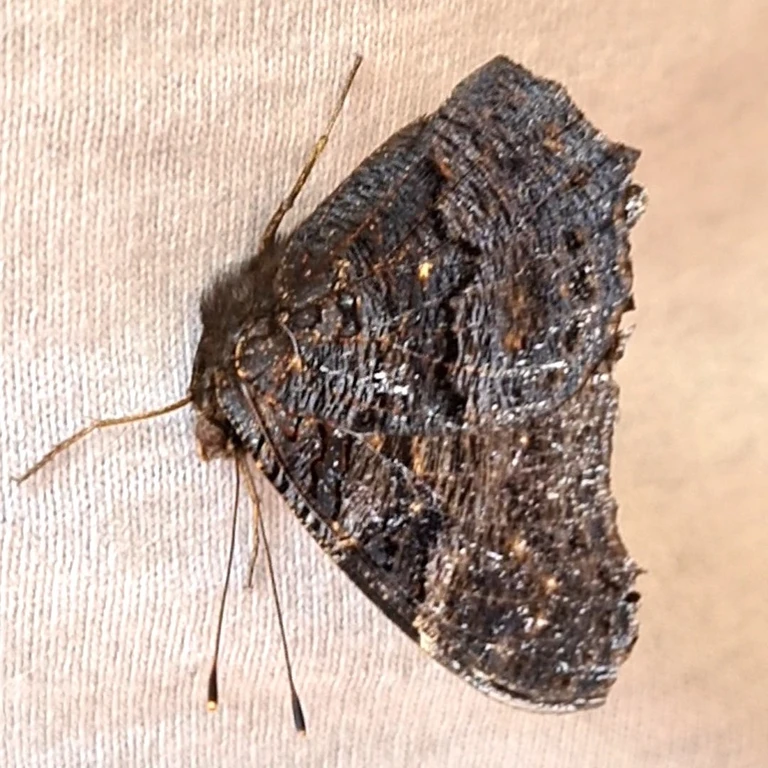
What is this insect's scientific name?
Aglais io
